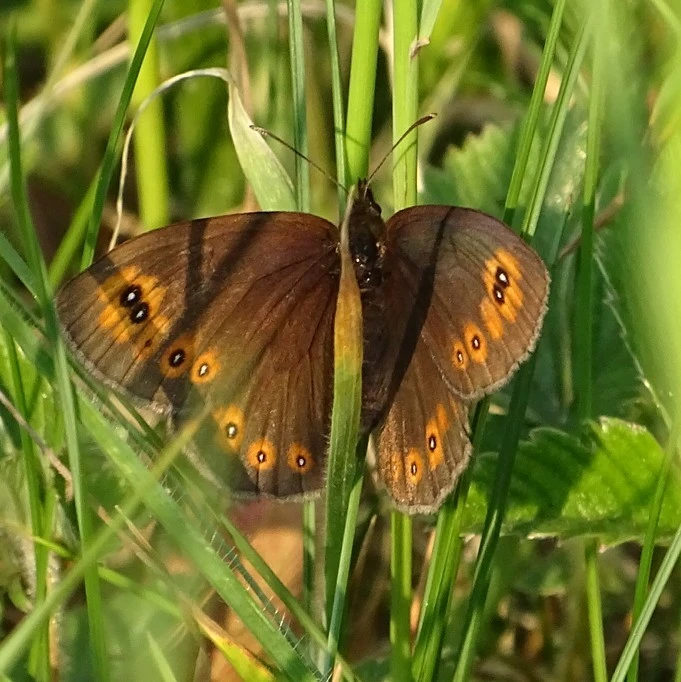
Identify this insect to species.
Erebia medusa
